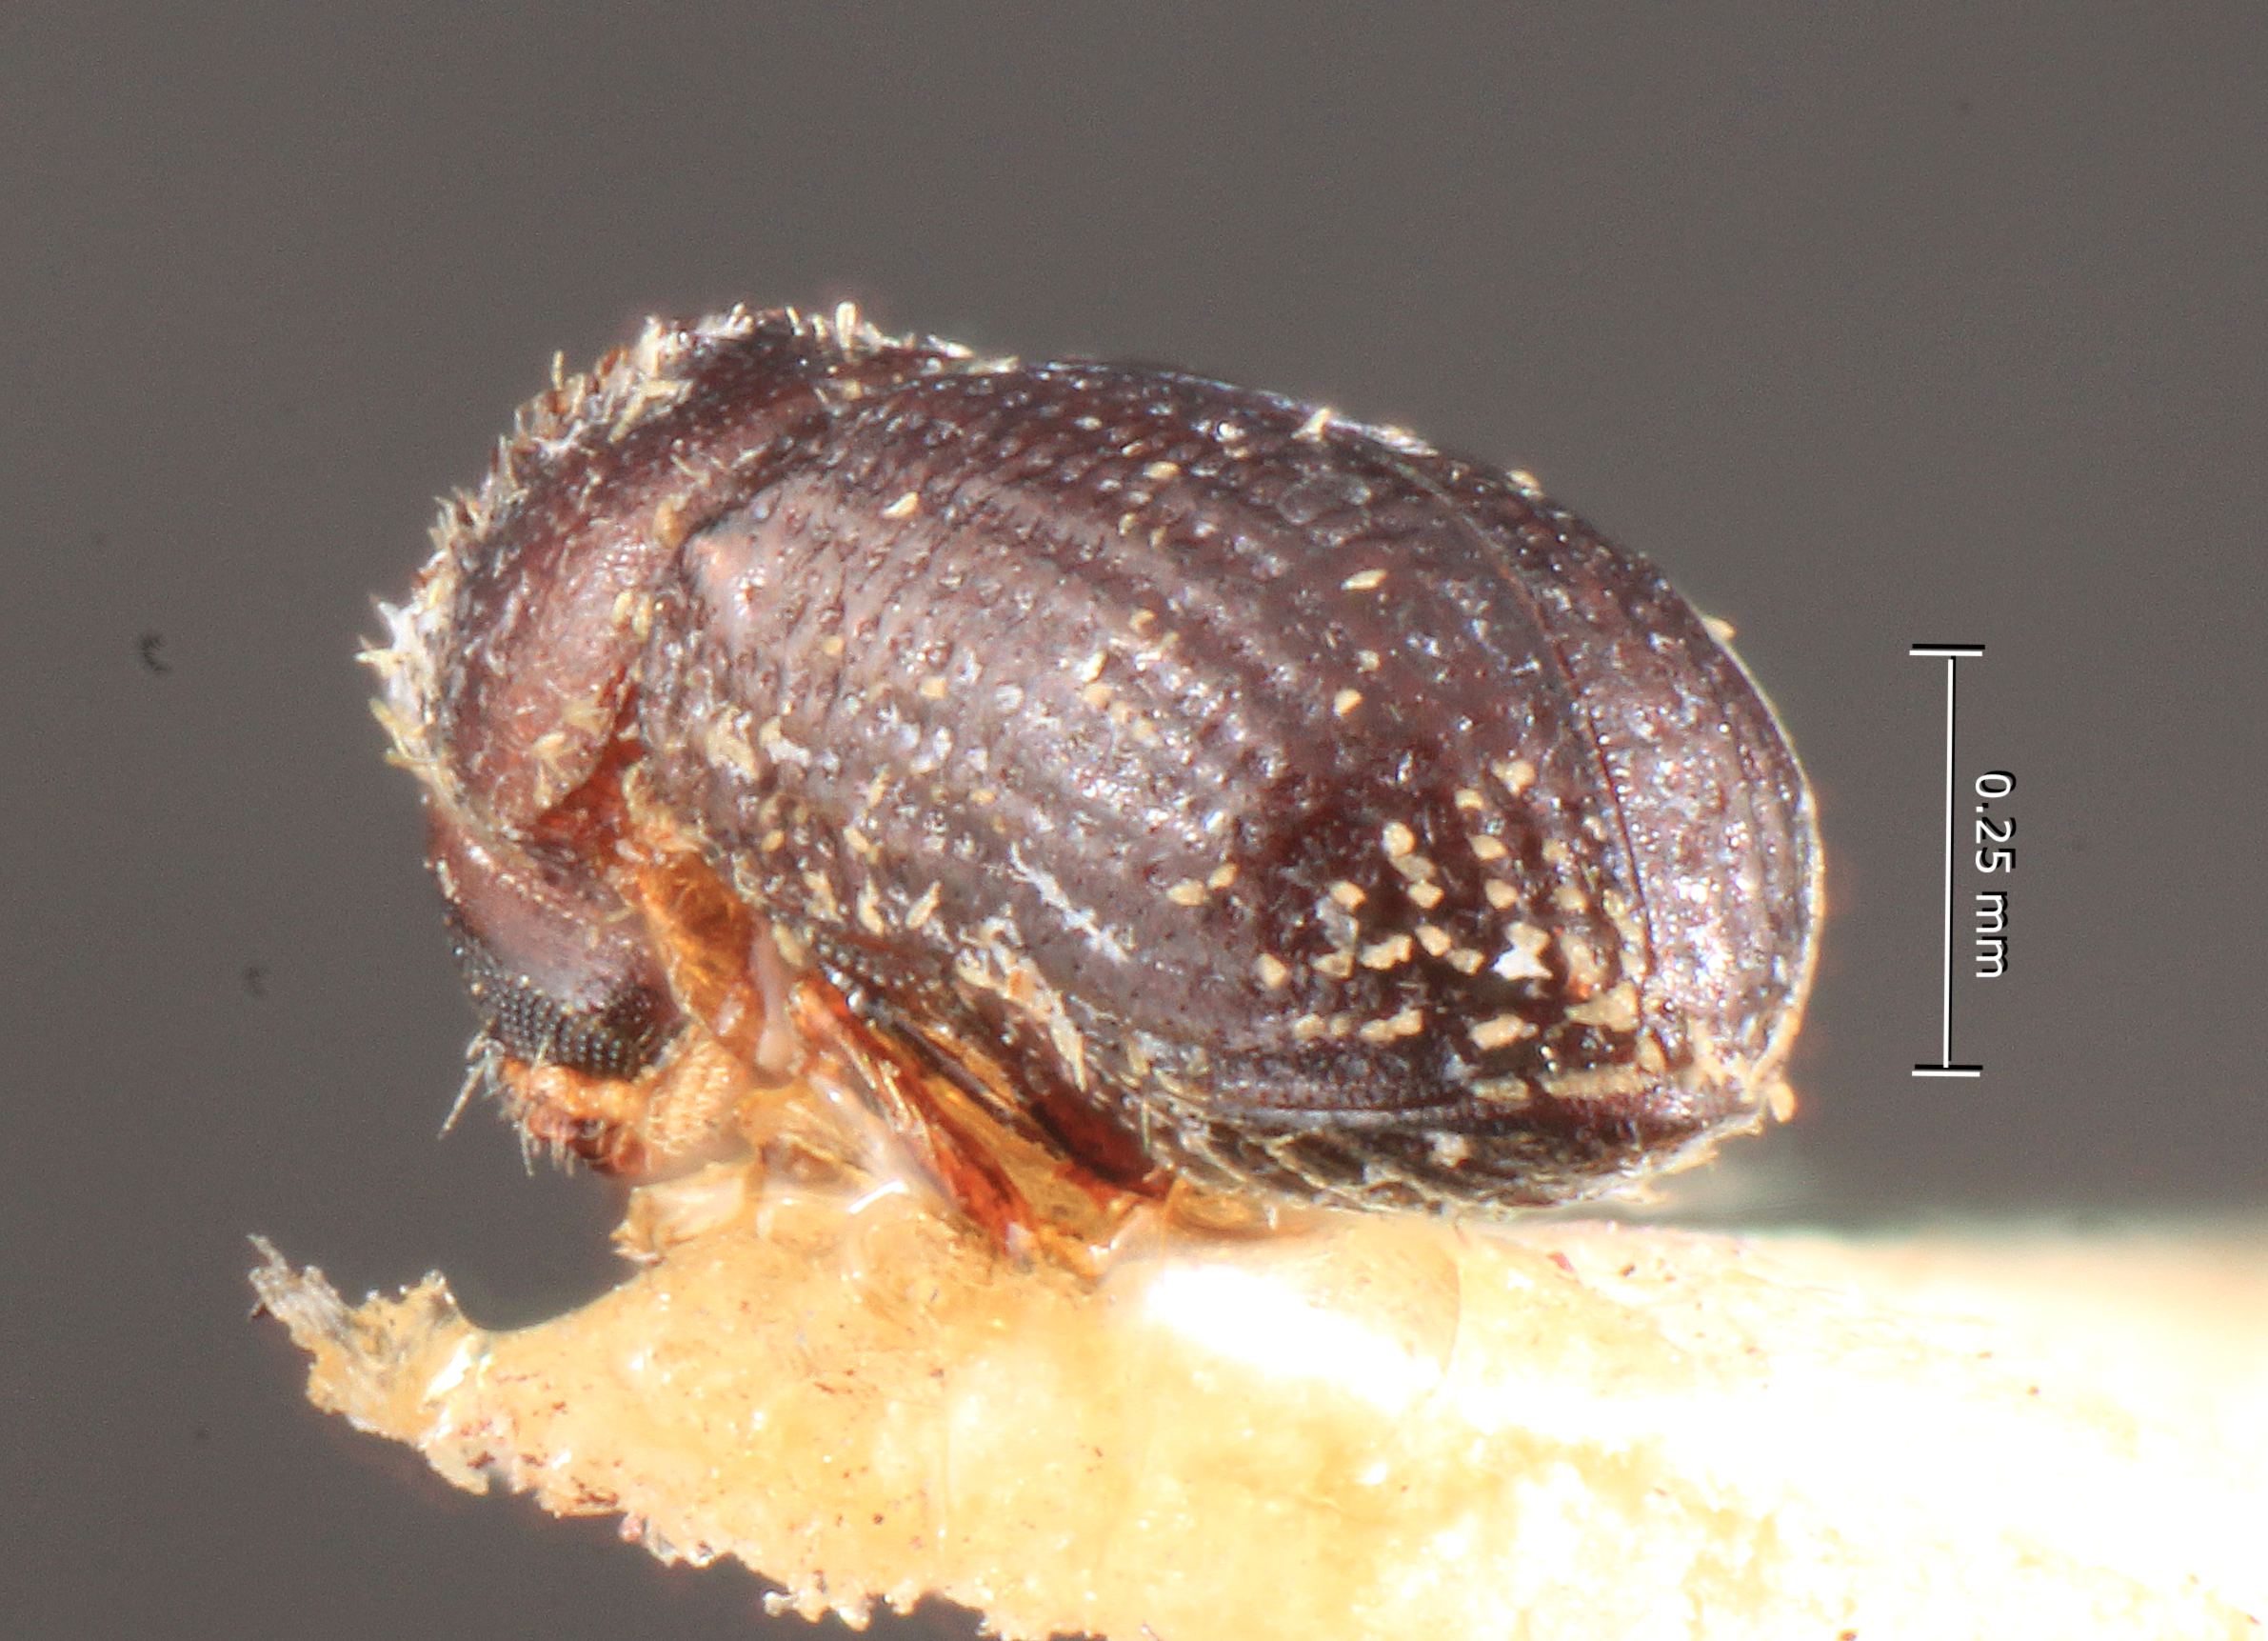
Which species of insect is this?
Stephanoderes floridensis
